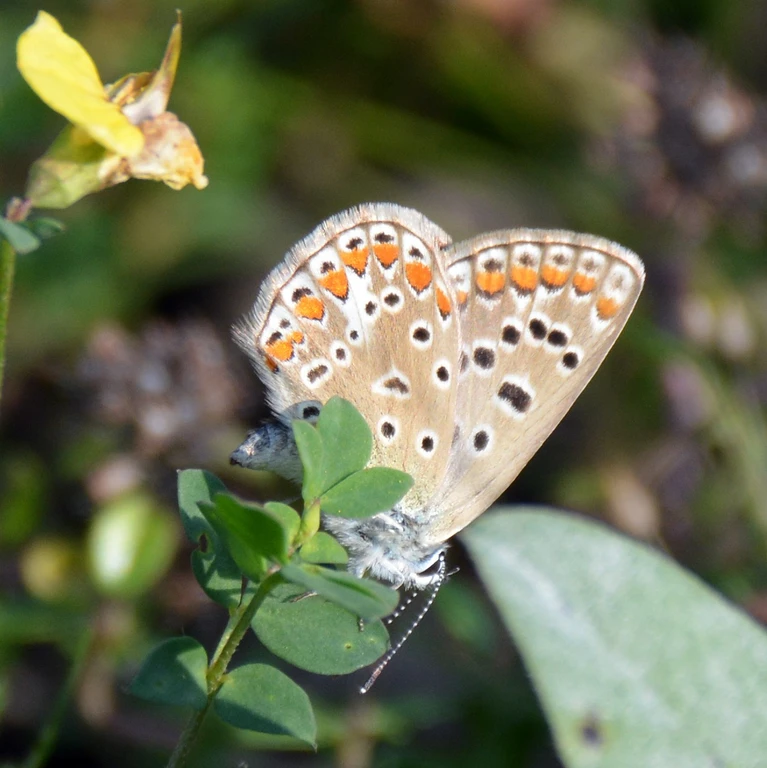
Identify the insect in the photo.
Polyommatus icarus
